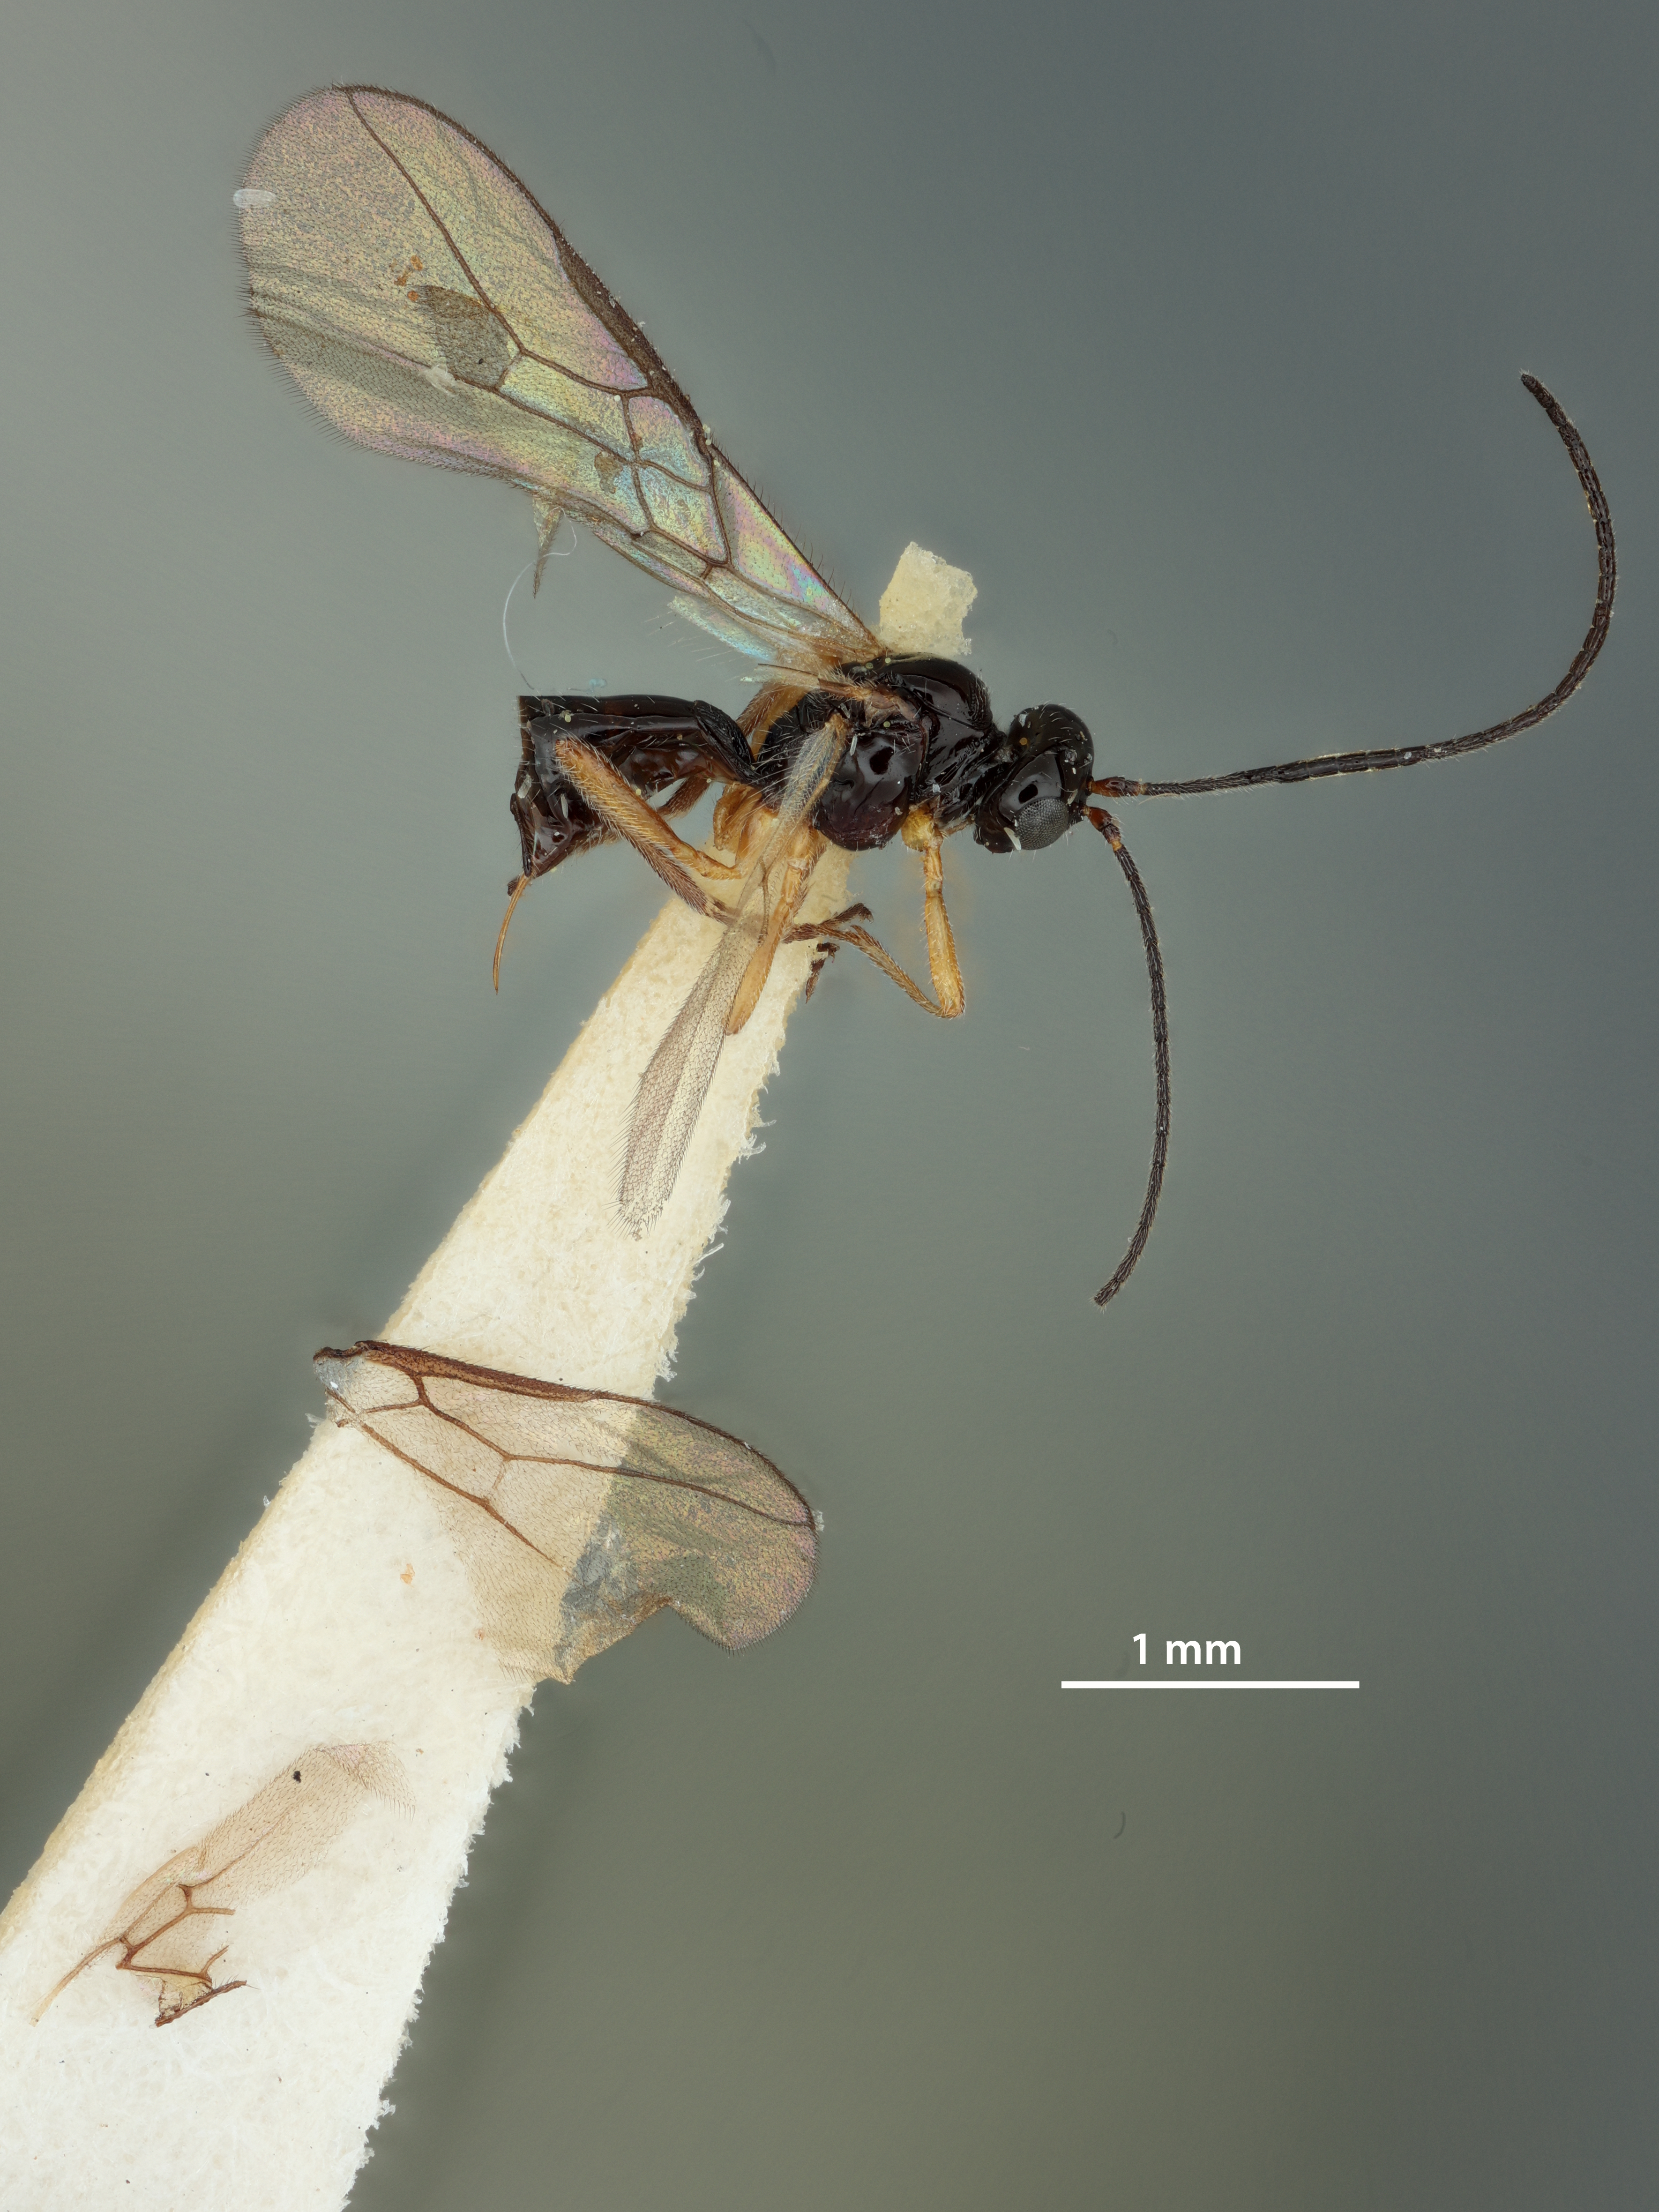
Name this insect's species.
Opius blancasi
